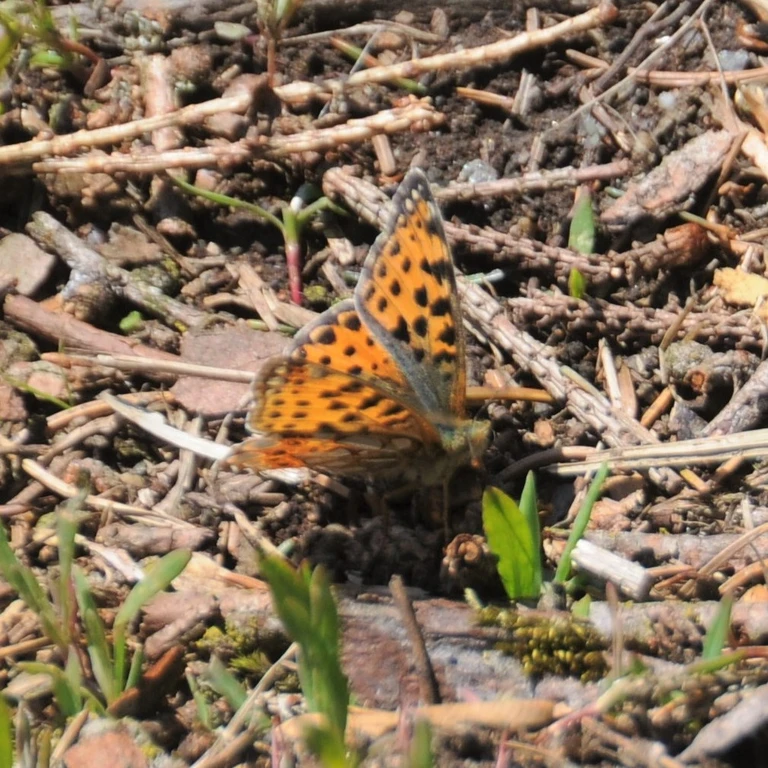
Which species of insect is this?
Issoria lathonia
